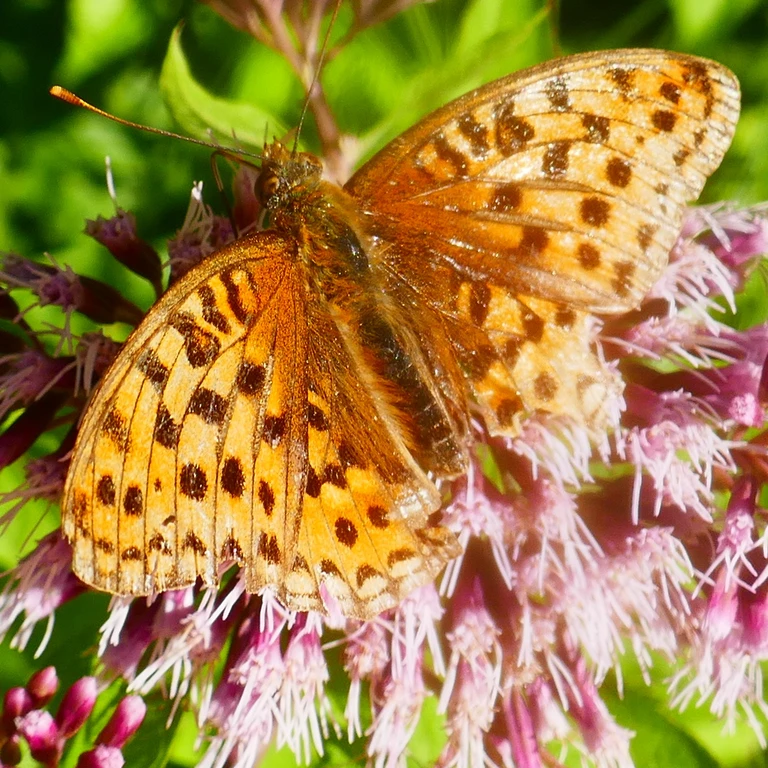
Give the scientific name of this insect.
Fabriciana adippe
